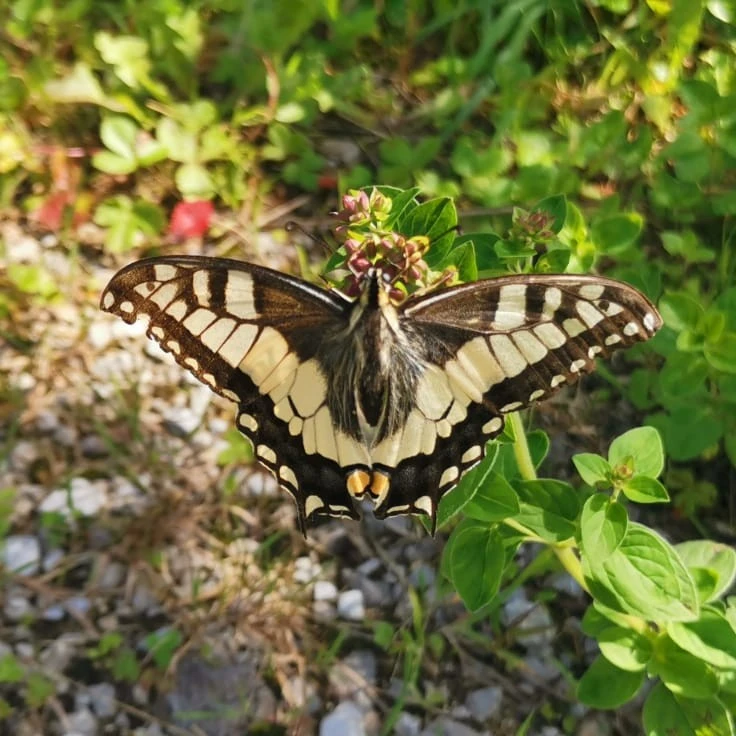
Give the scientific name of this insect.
Papilio machaon
